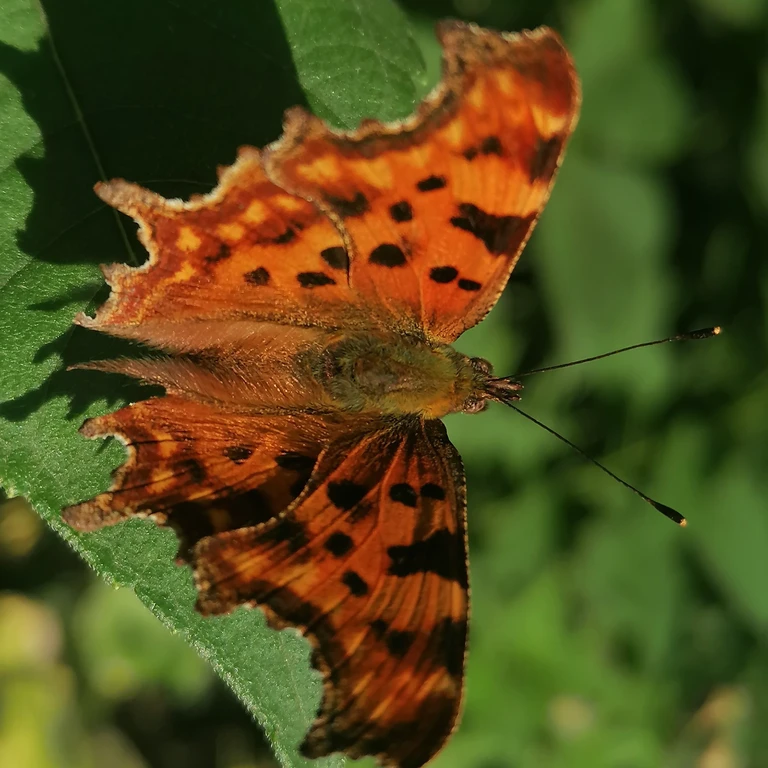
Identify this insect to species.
Polygonia c-album
